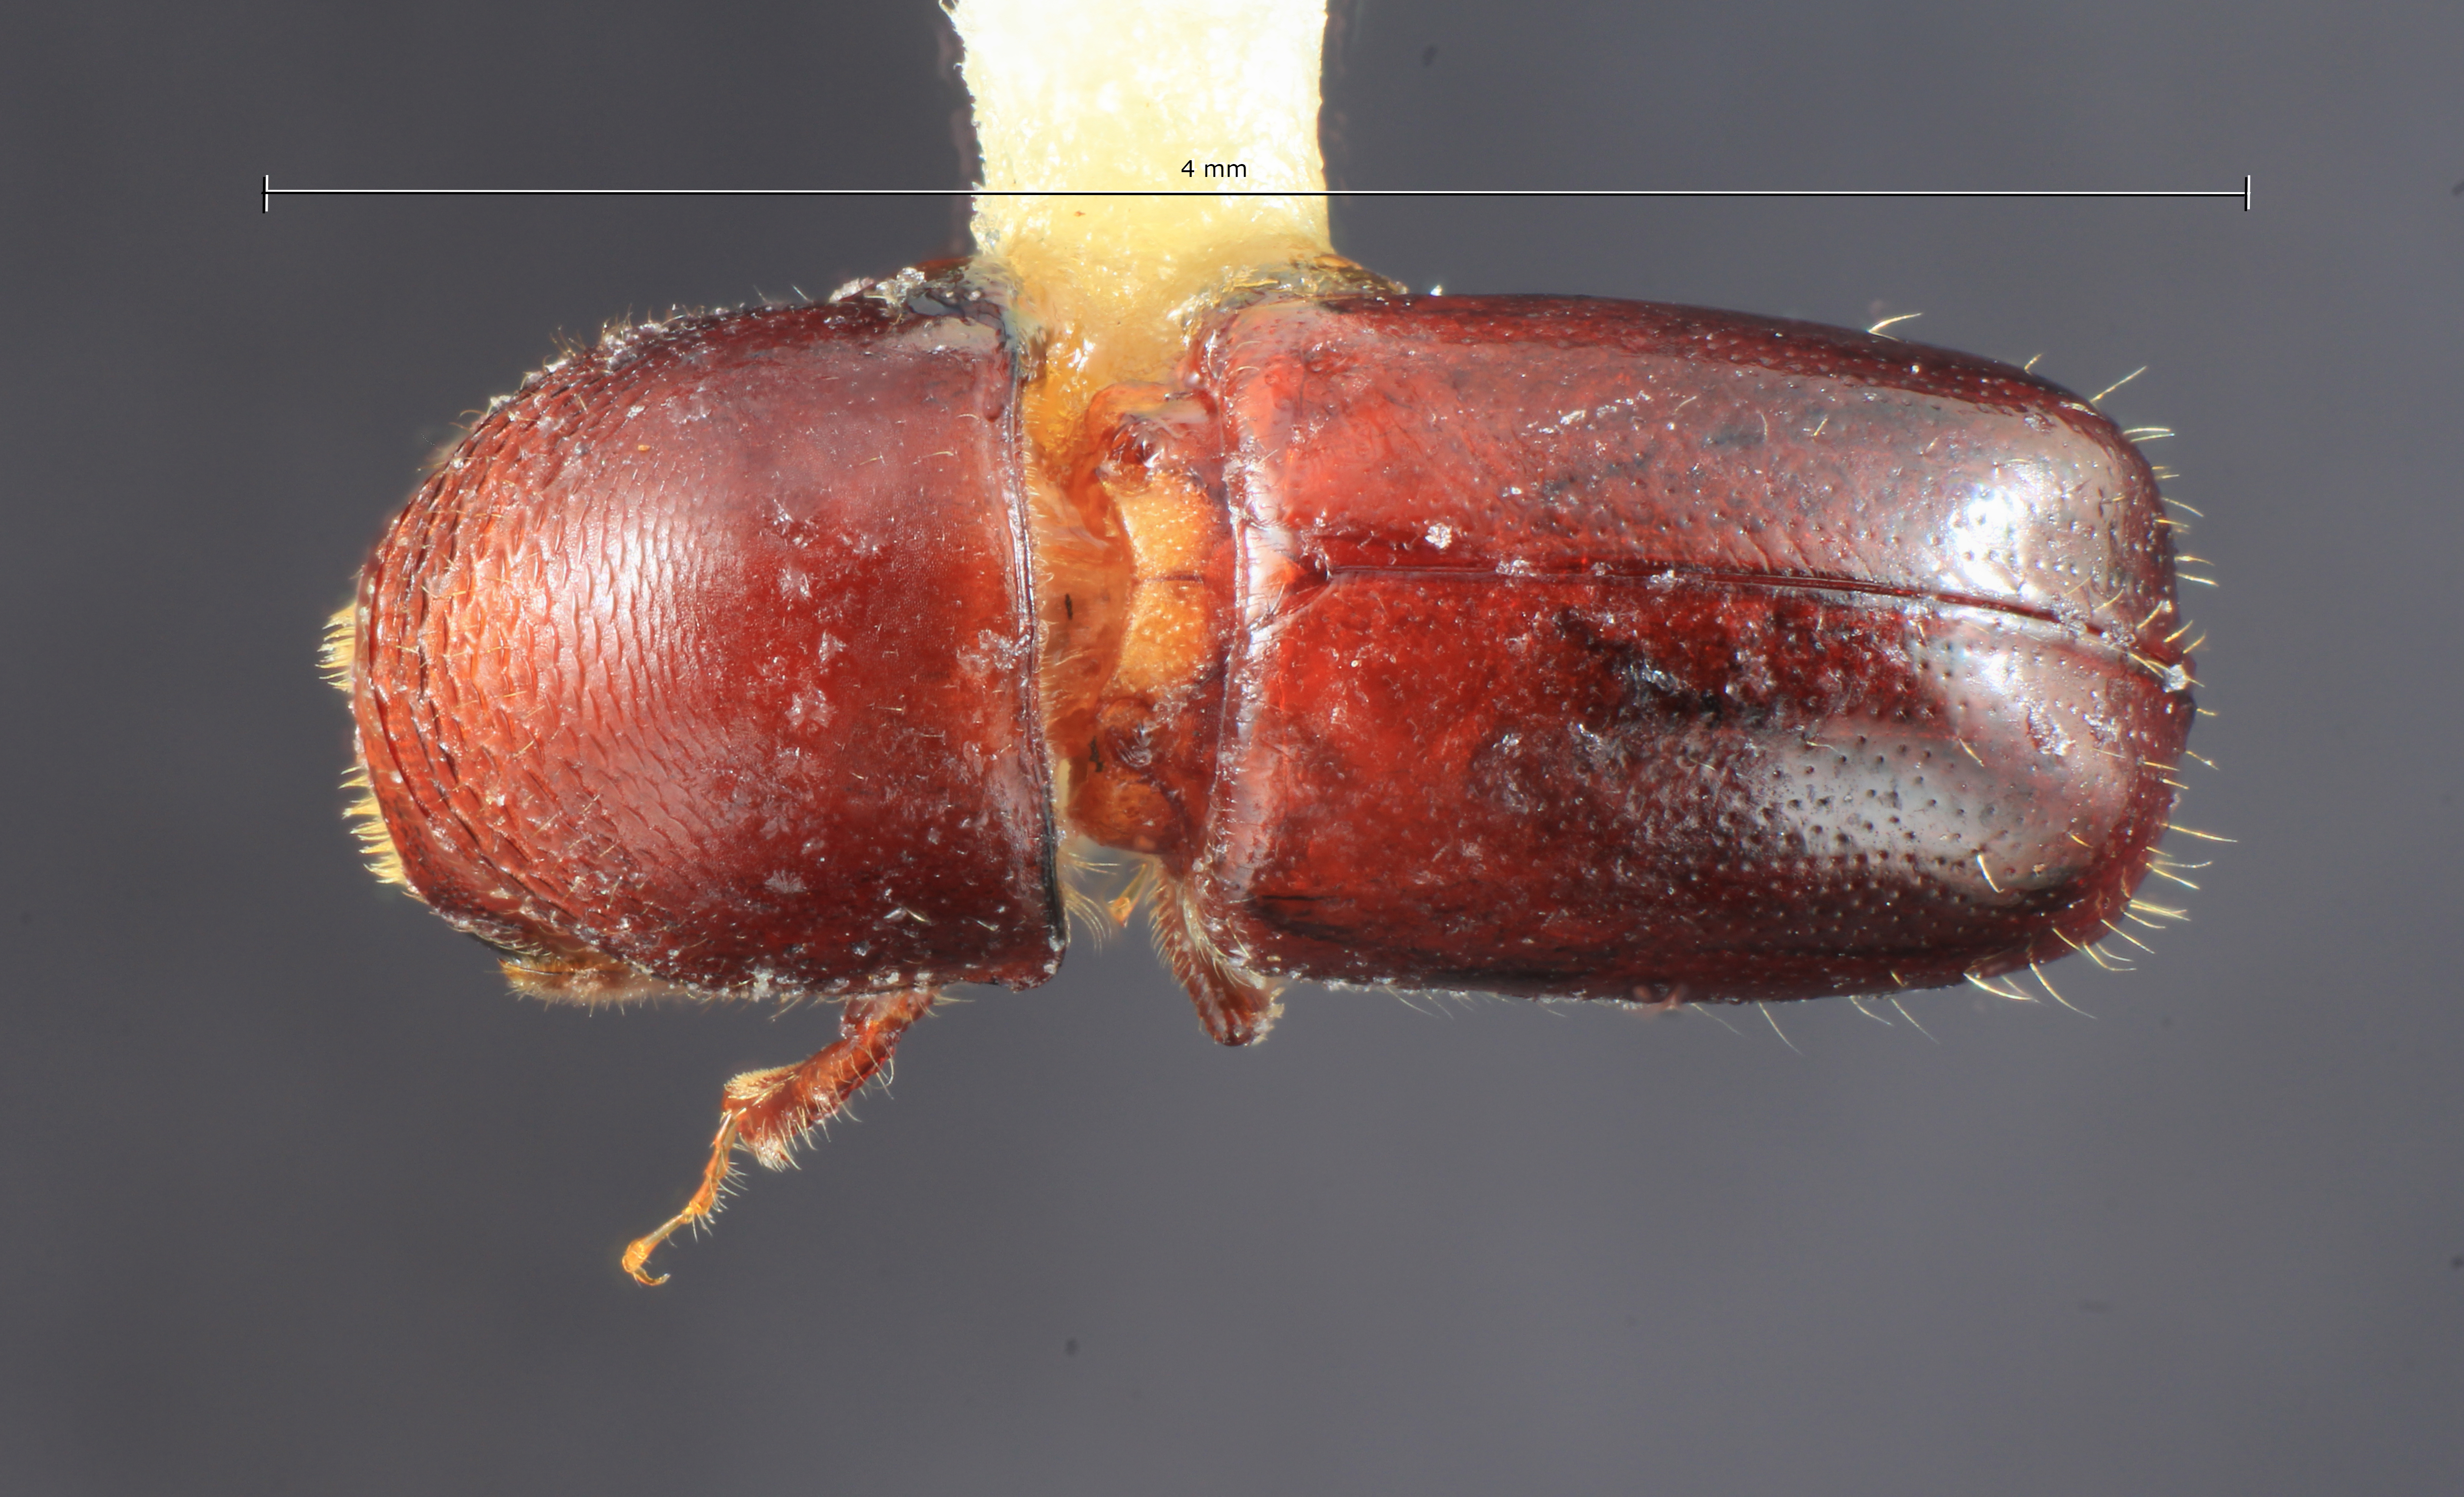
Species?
Corthylus similimus
